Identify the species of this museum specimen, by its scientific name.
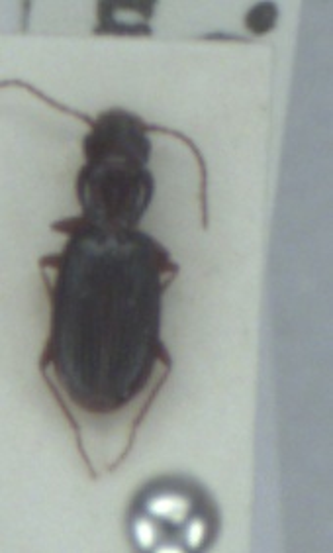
Bembidion nigropiceum
